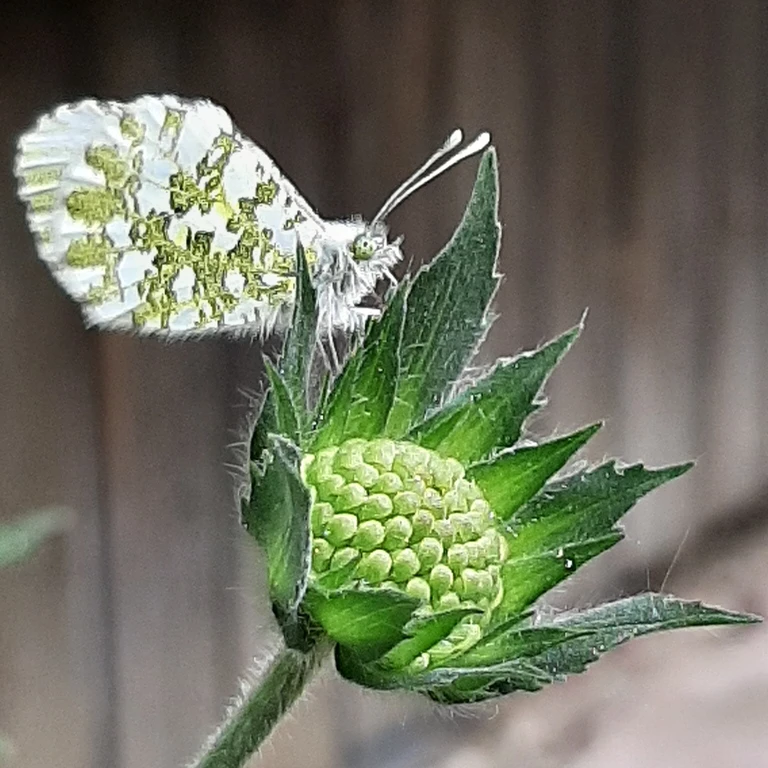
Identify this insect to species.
Anthocharis cardamines
